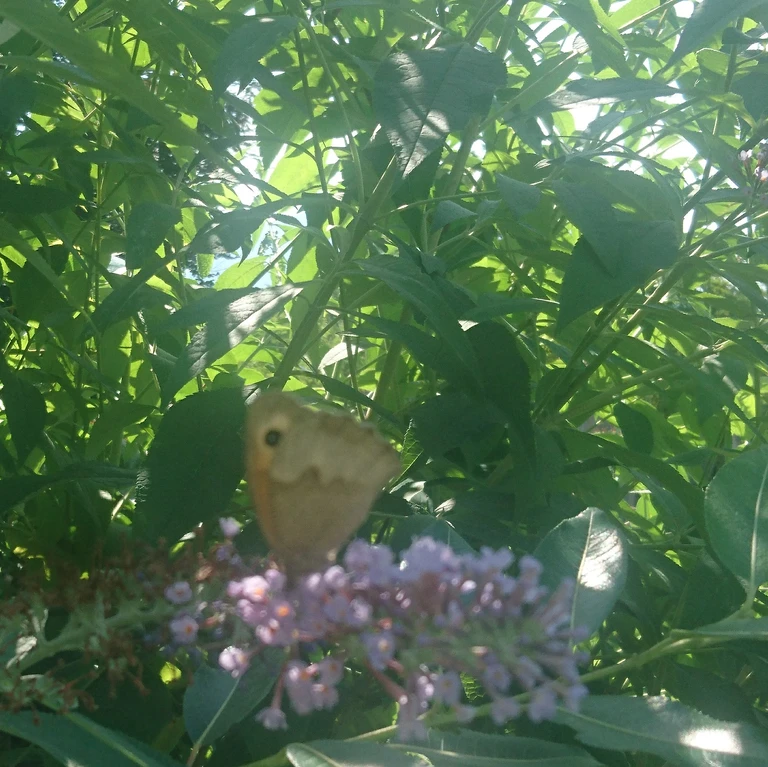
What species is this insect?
Maniola jurtina
